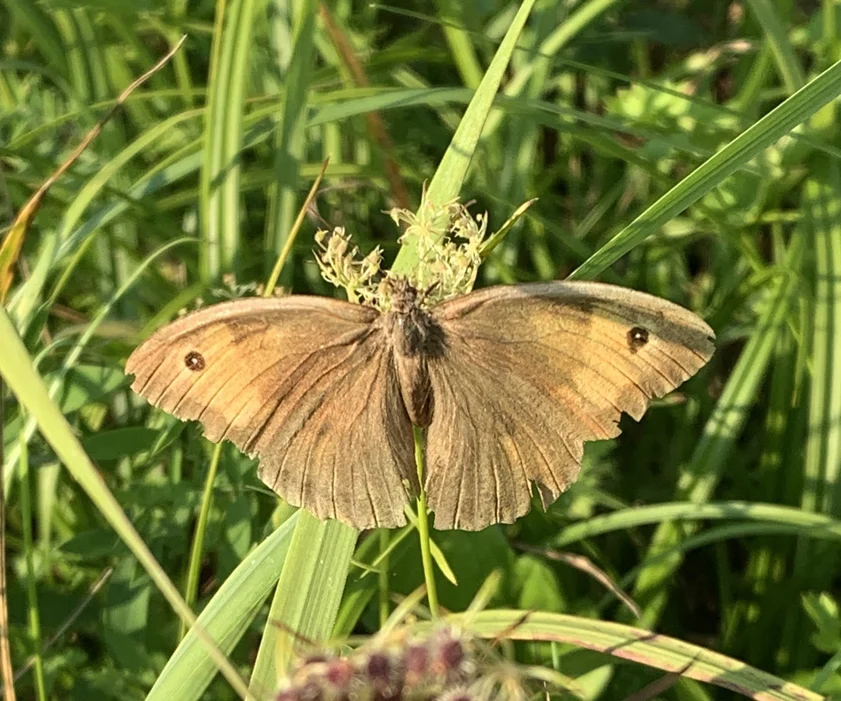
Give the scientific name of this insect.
Maniola jurtina
